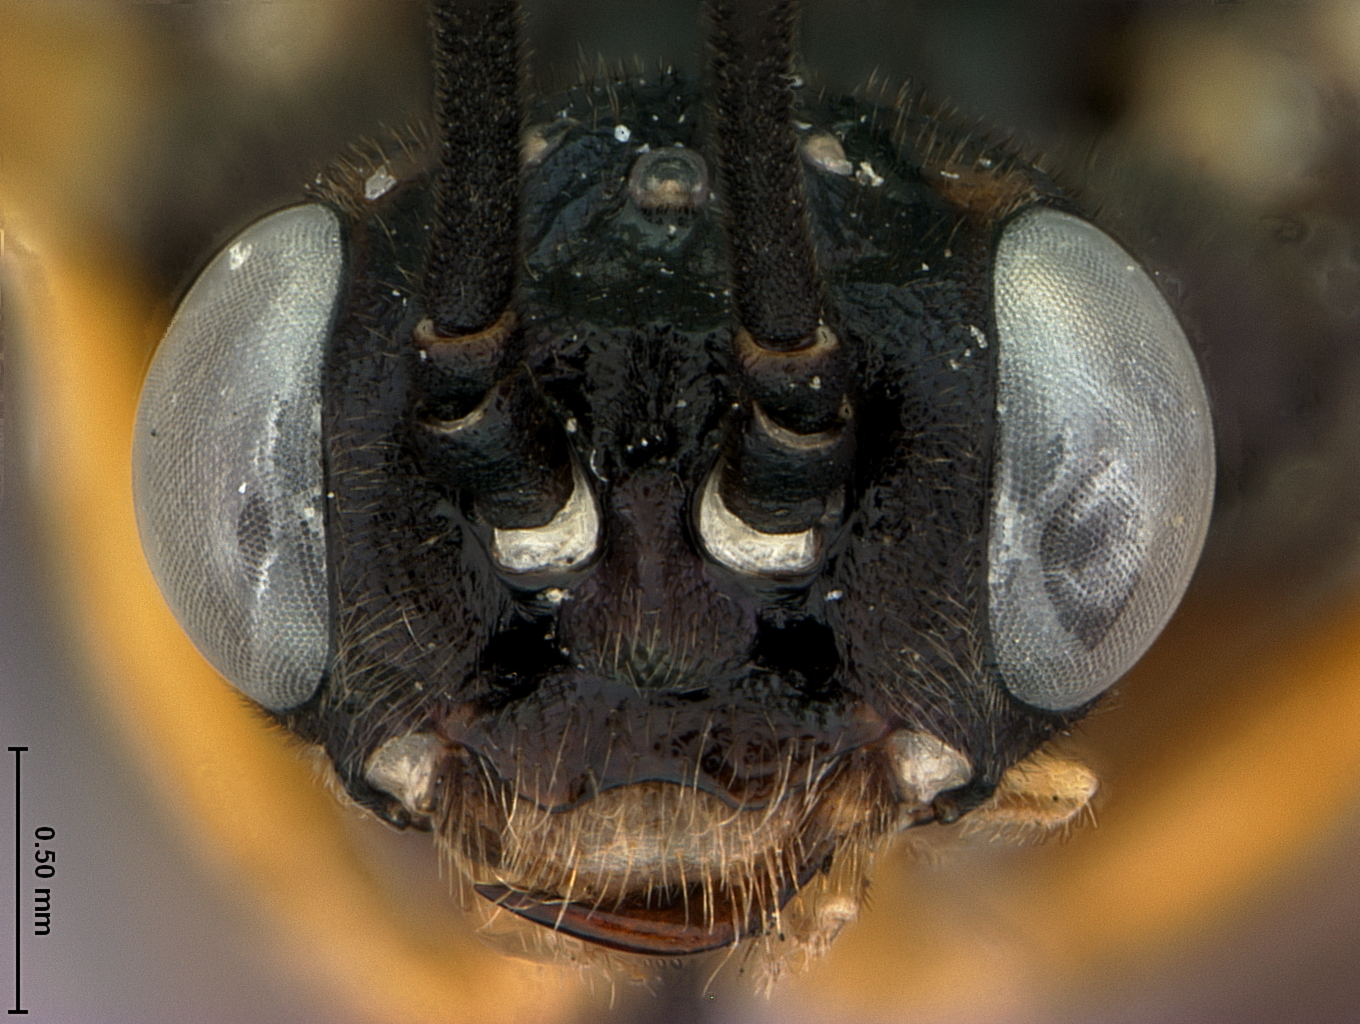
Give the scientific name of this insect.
Nematus teritius
